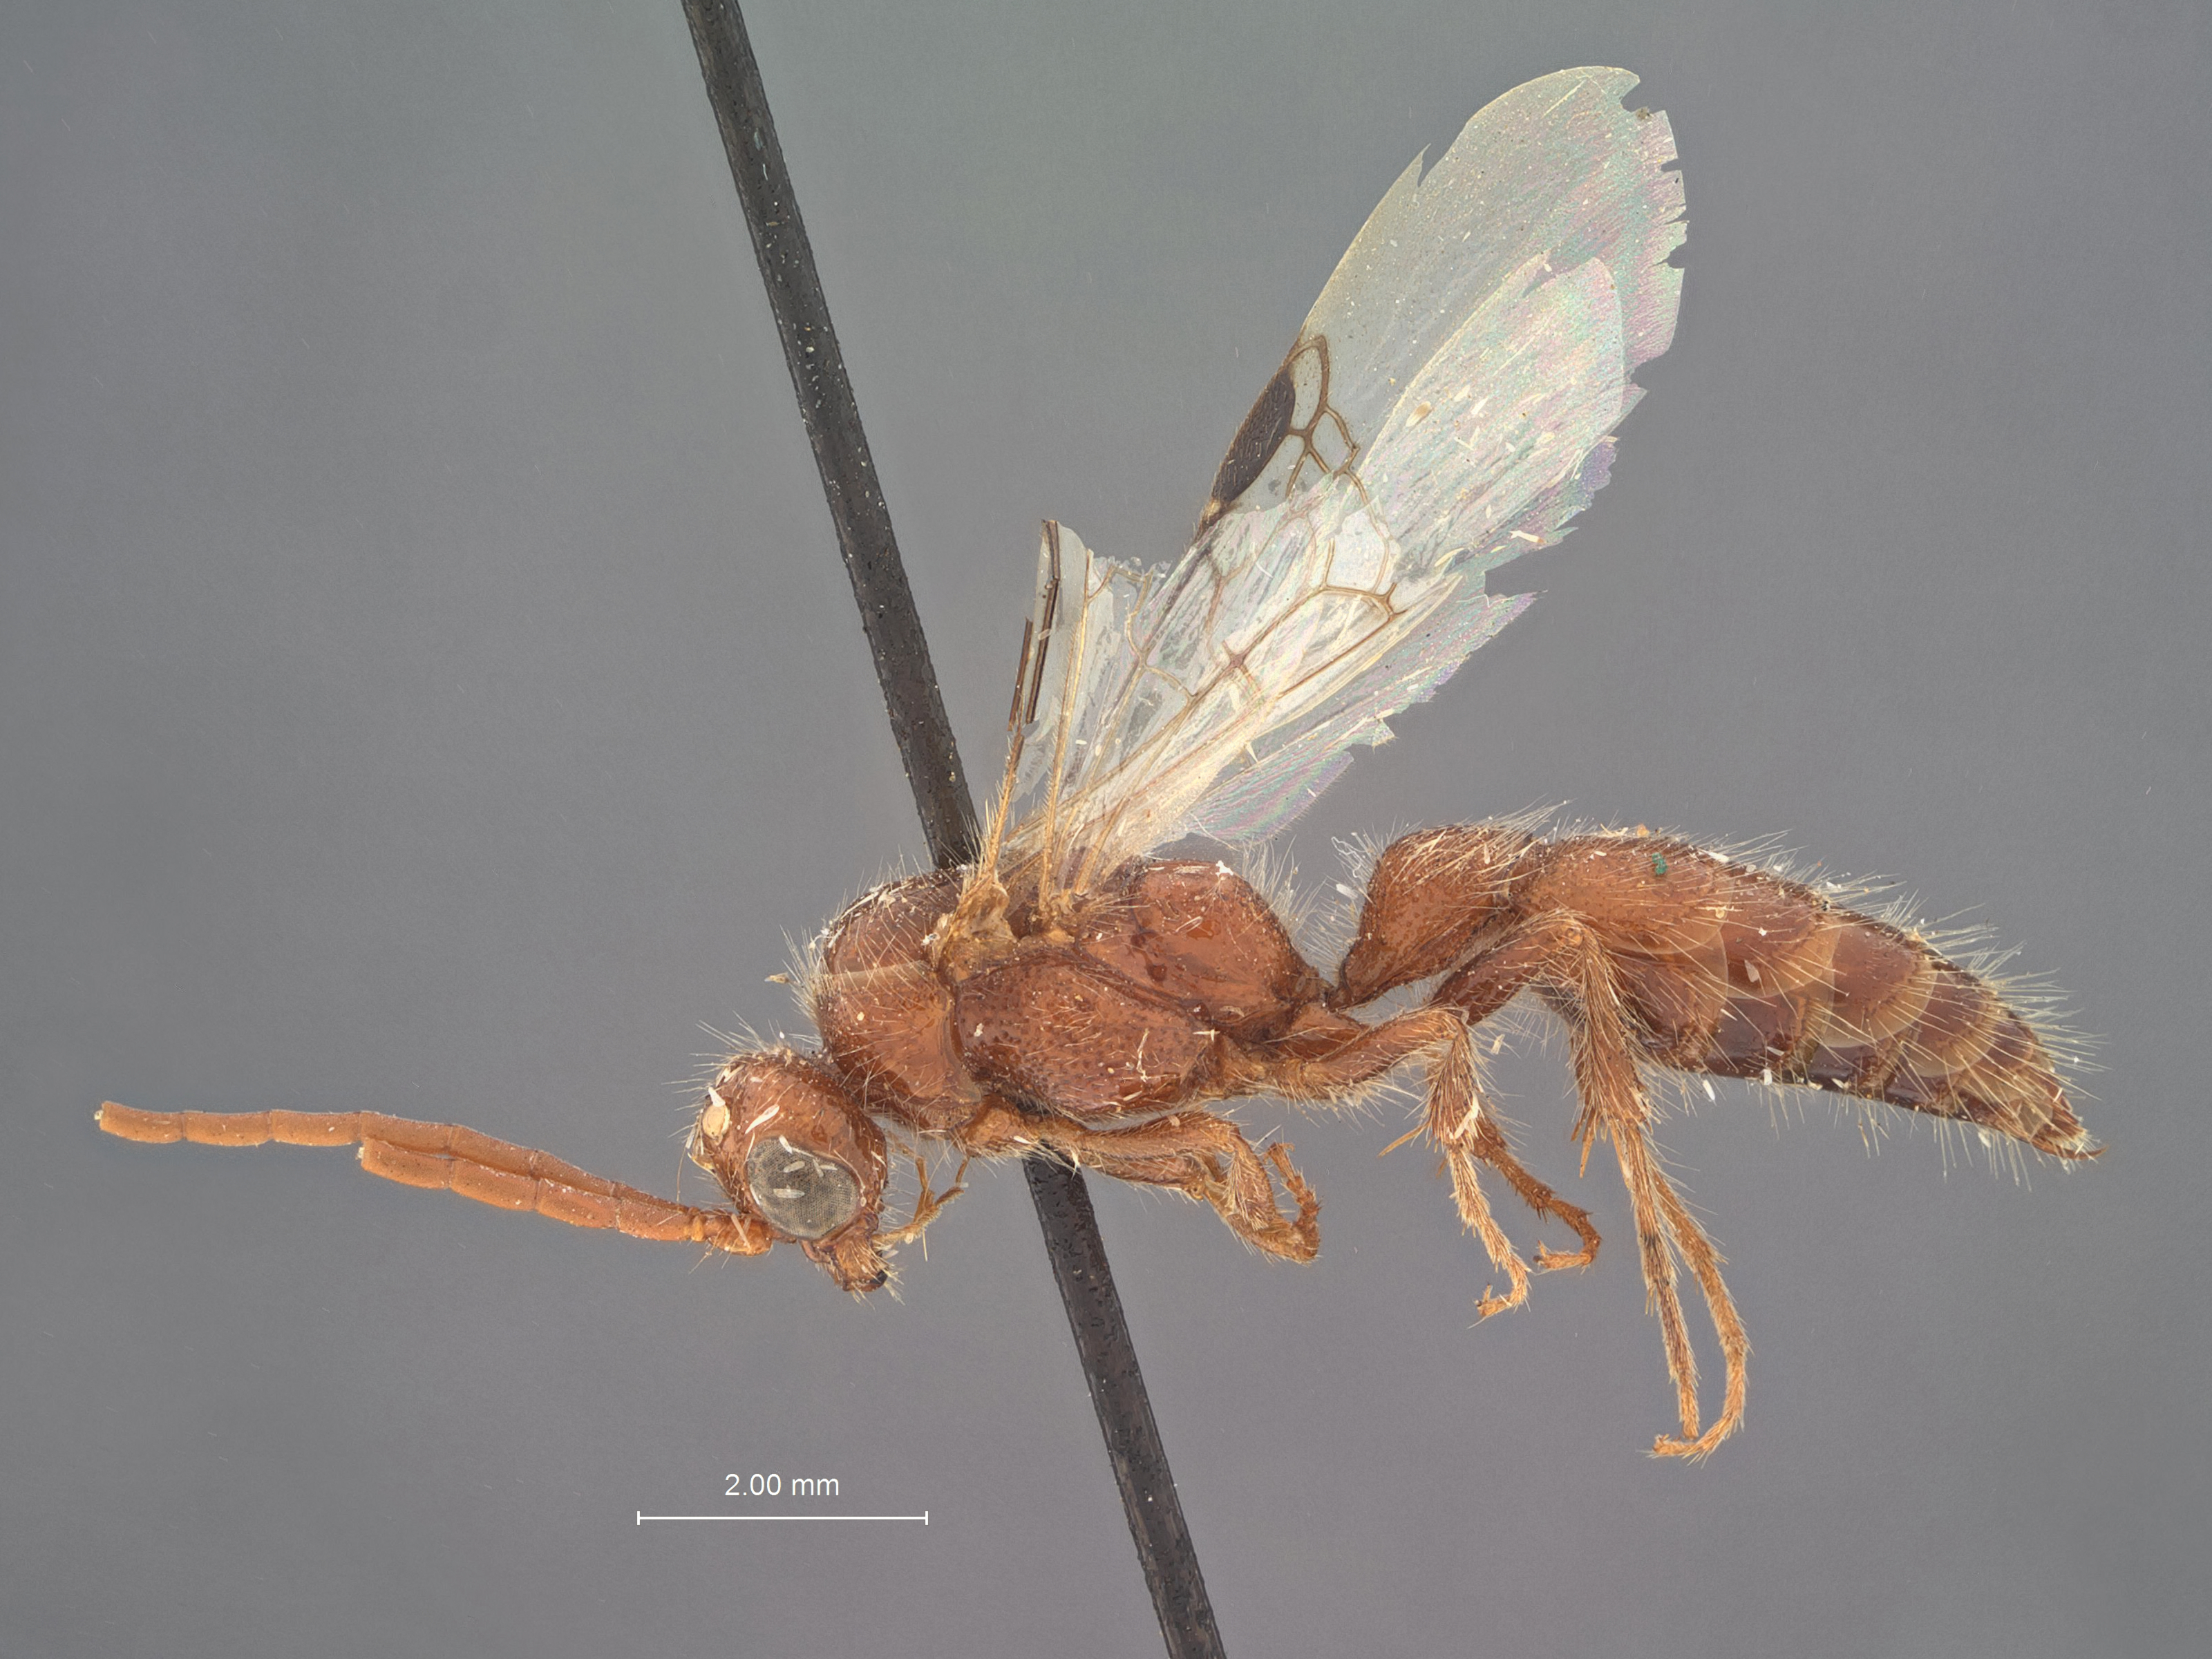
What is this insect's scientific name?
Brachycistis verticalis
